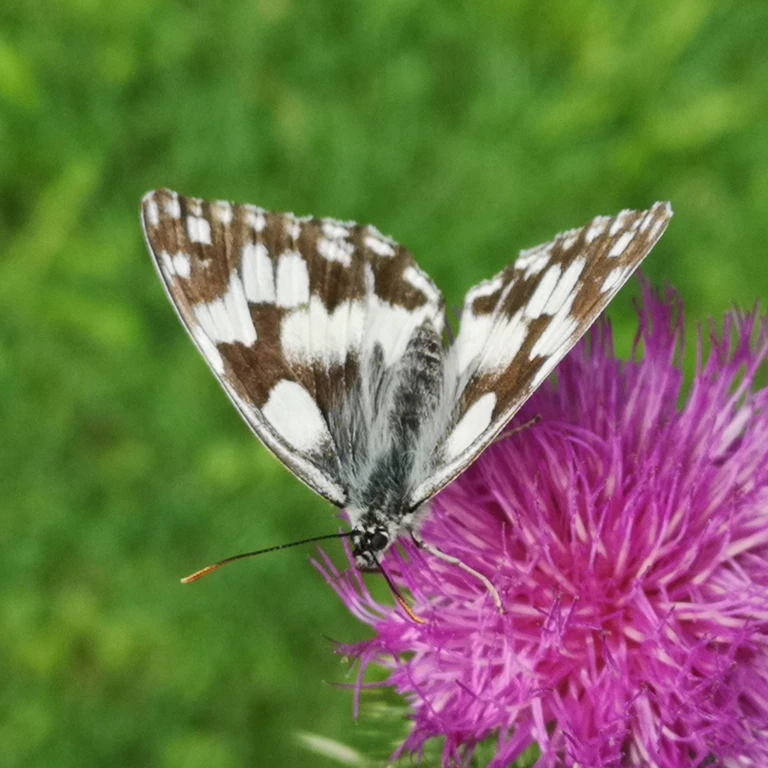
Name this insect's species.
Melanargia galathea
